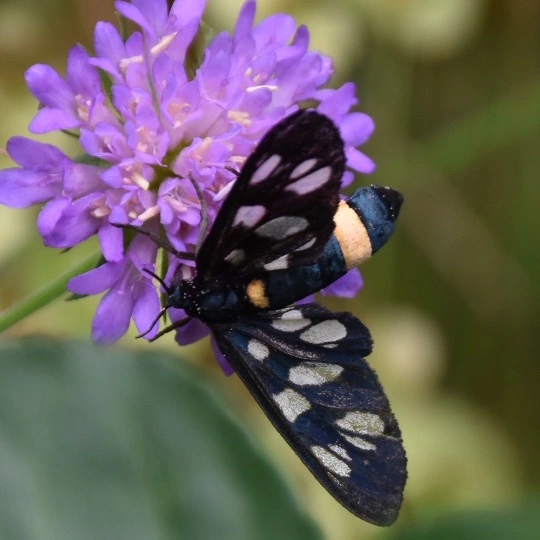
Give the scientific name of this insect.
Amata phegea
